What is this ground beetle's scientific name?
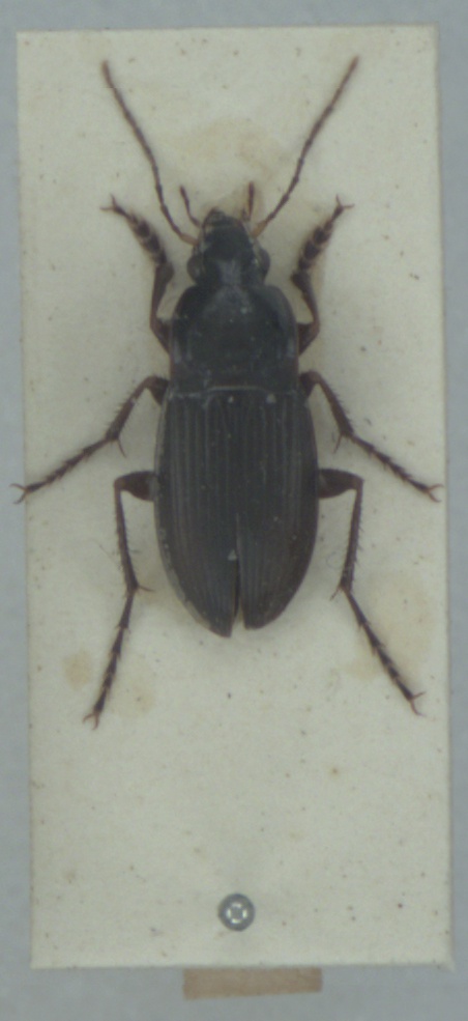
Calathus fuscipes
